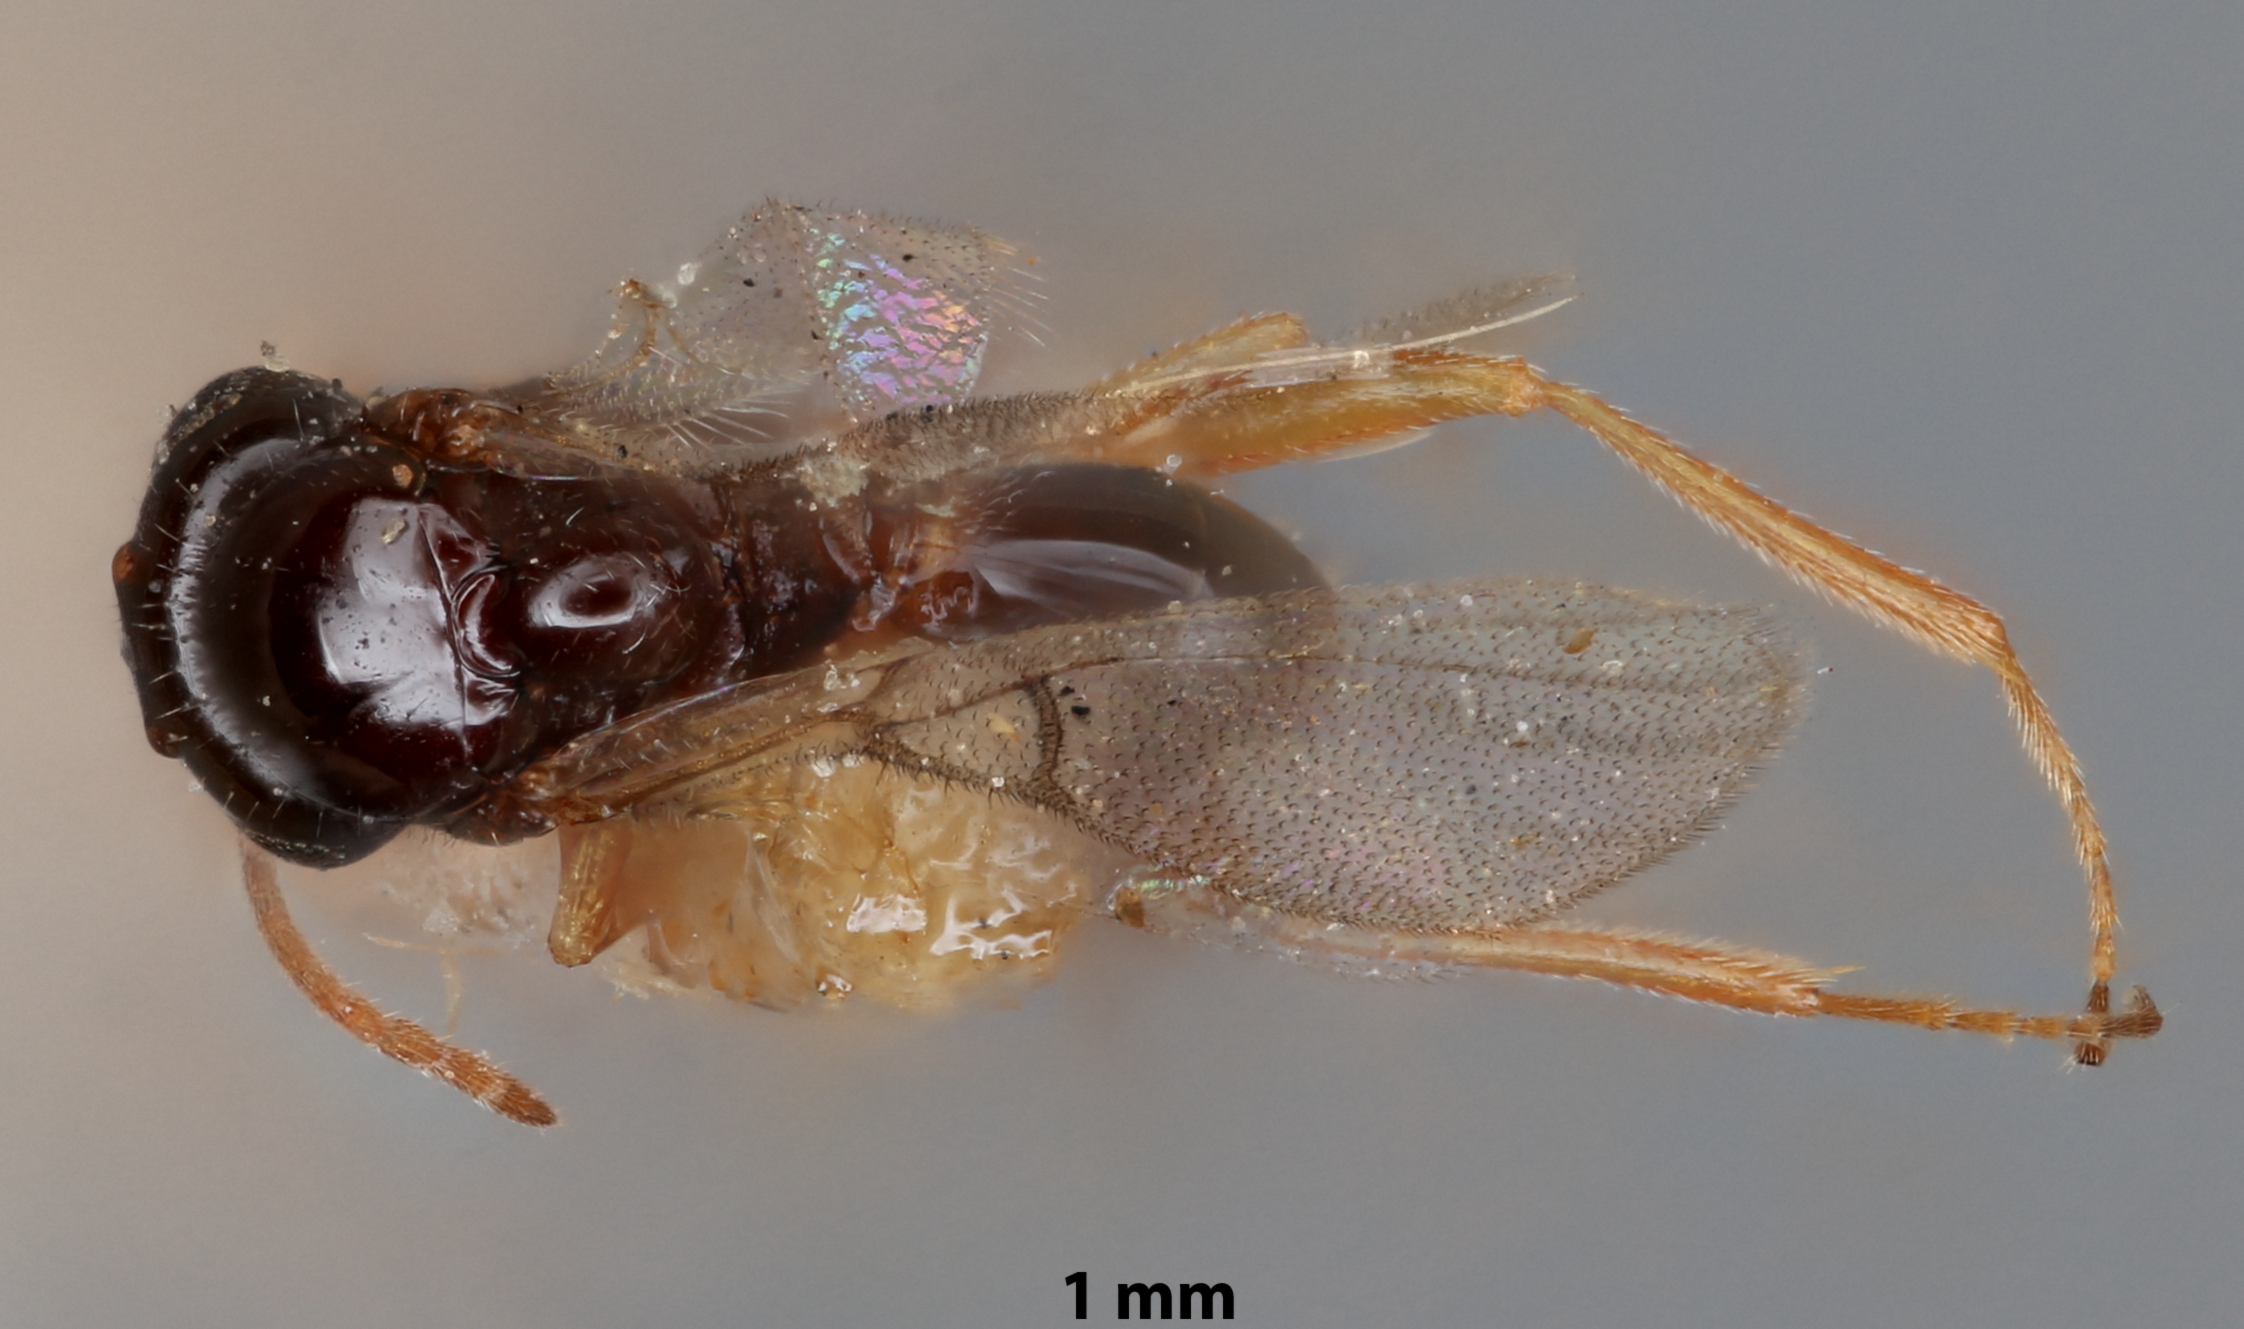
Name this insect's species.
Phaenoglyphis americana
